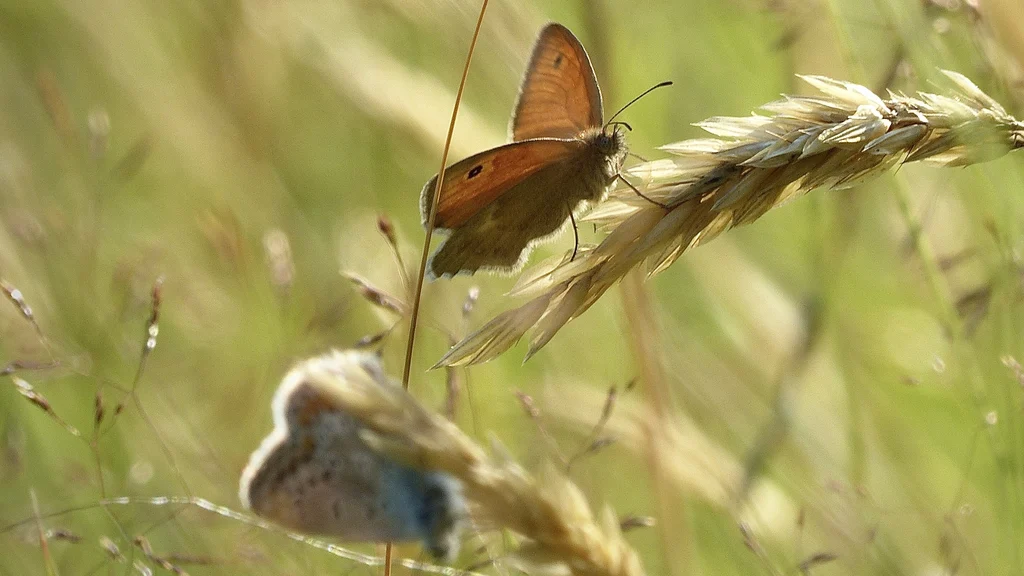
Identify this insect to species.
Coenonympha pamphilus
